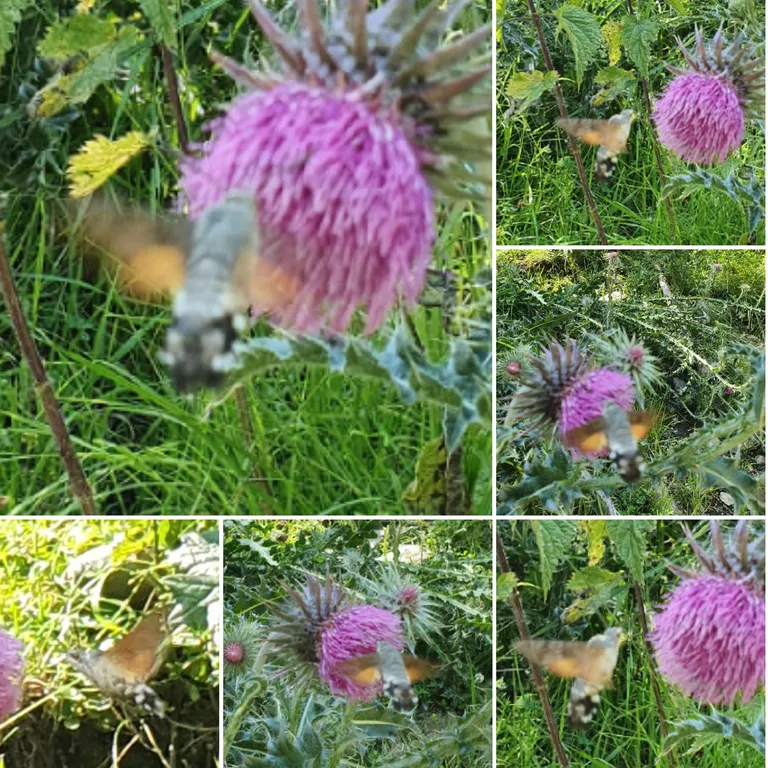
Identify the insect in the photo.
Macroglossum stellatarum
